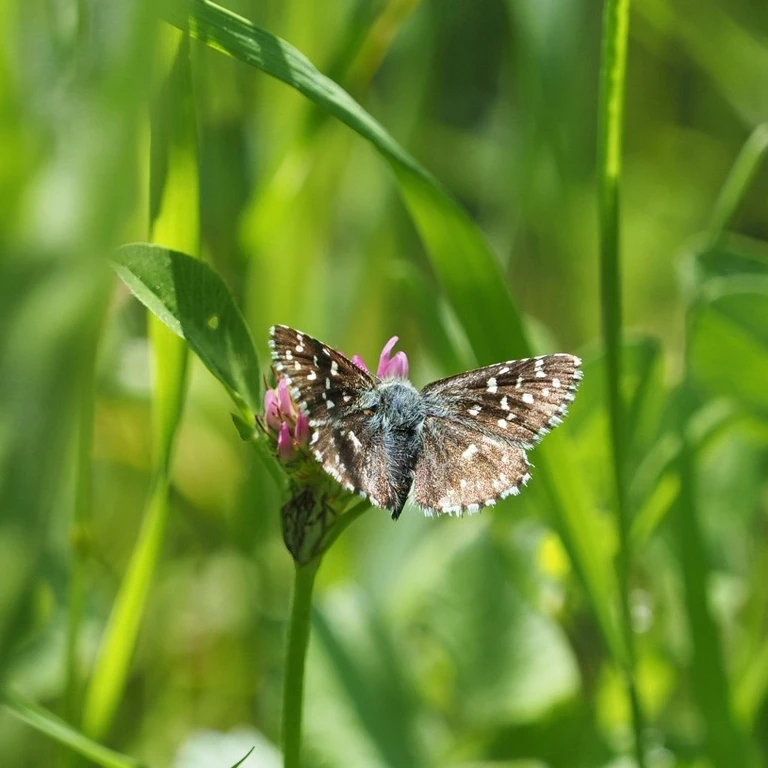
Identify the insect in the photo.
Pyrgus malvae
